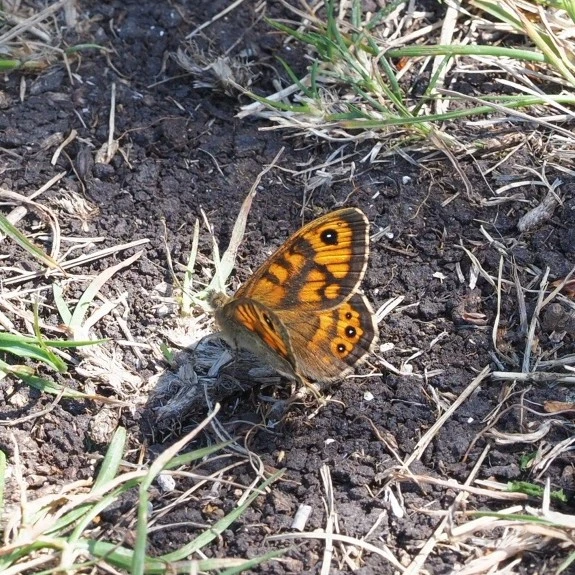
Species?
Lasiommata megera (also Pararge megera)
